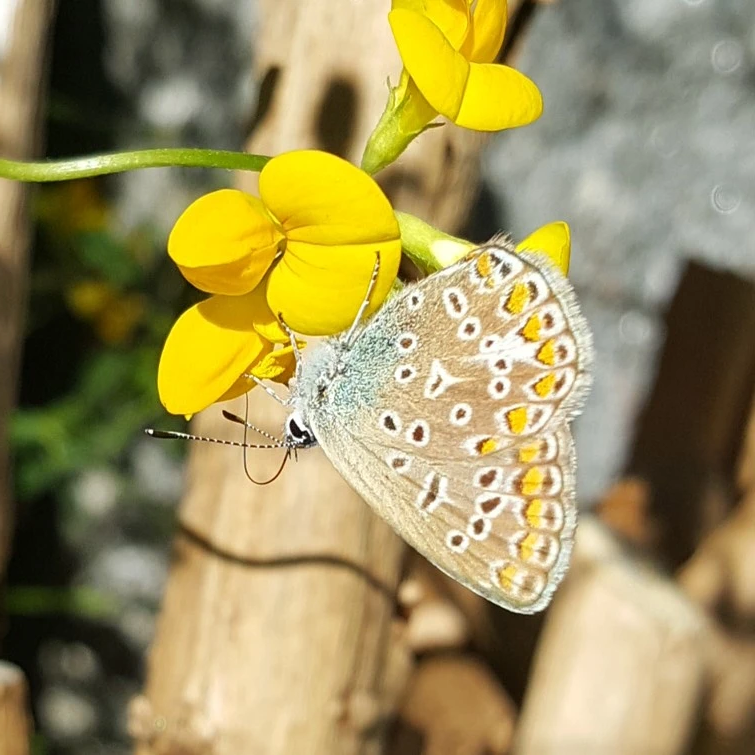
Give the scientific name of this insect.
Polyommatus icarus
